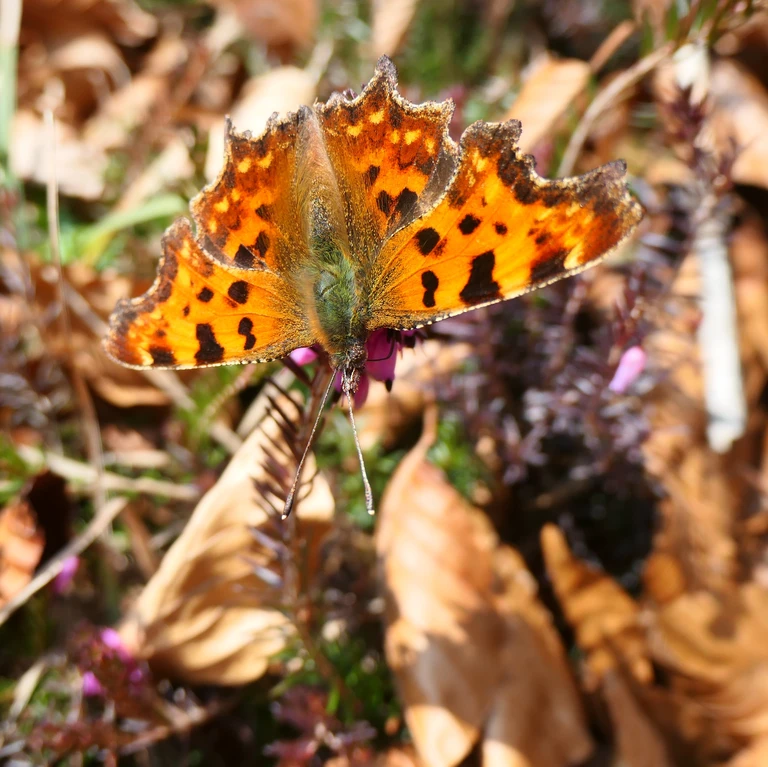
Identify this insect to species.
Polygonia c-album
